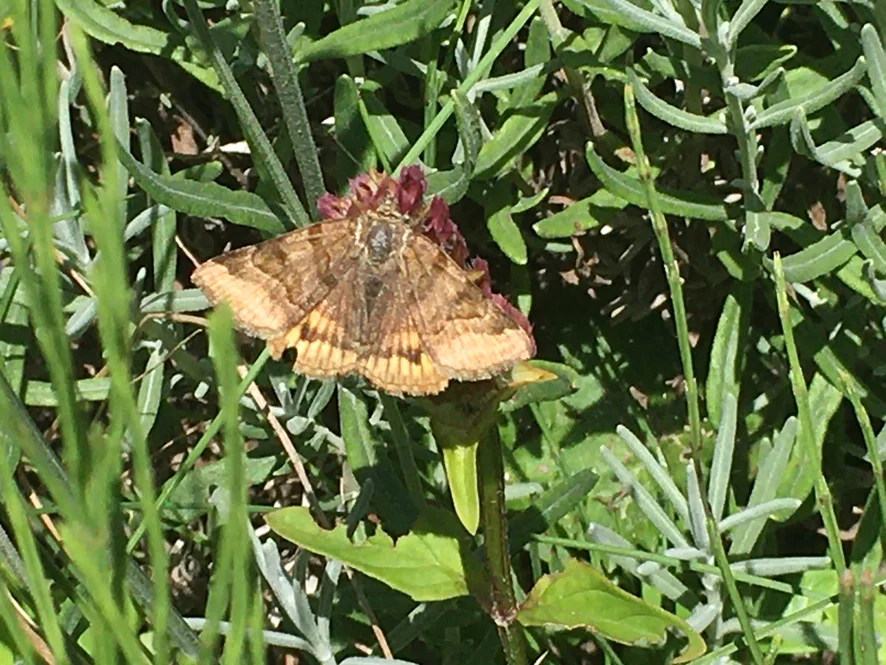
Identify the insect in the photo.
Euclidia glyphica
